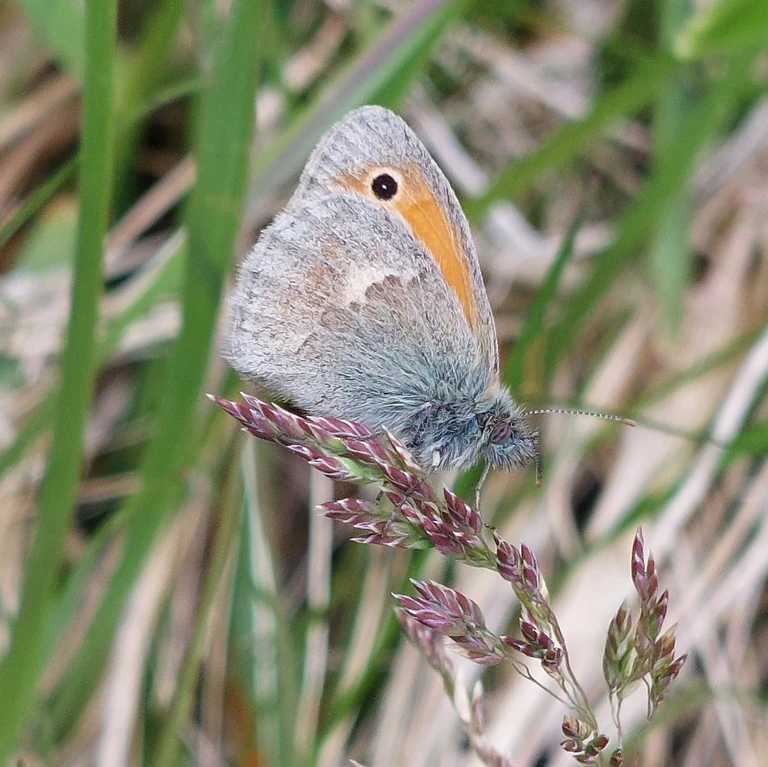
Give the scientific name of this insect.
Coenonympha pamphilus
